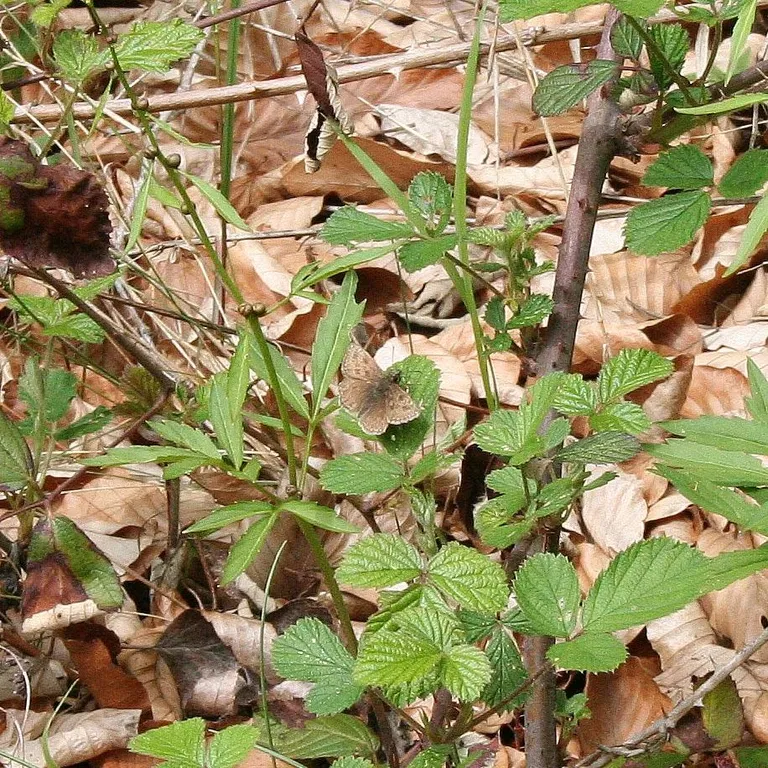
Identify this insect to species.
Erynnis tages
